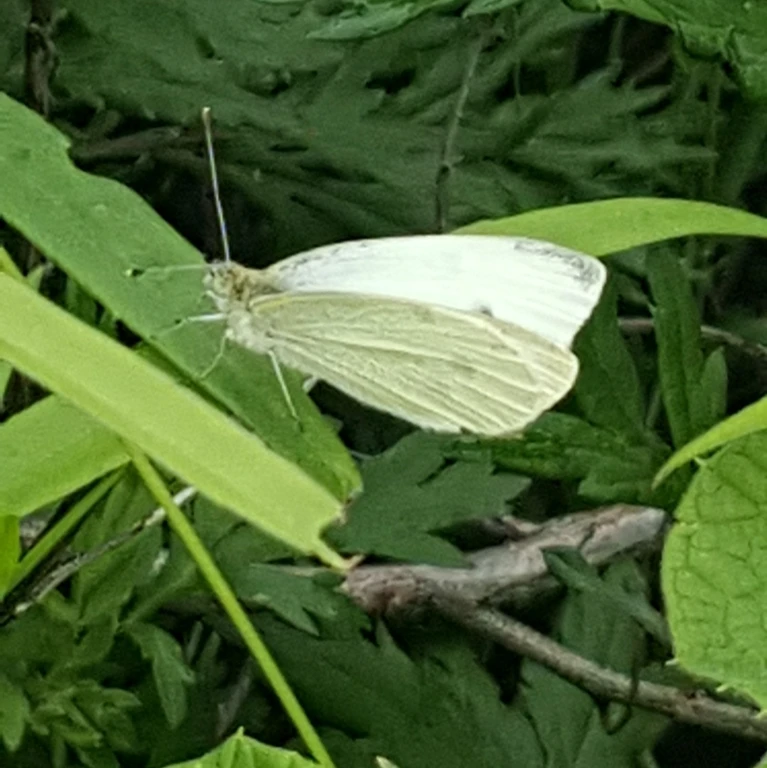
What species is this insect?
Pieris rapae
